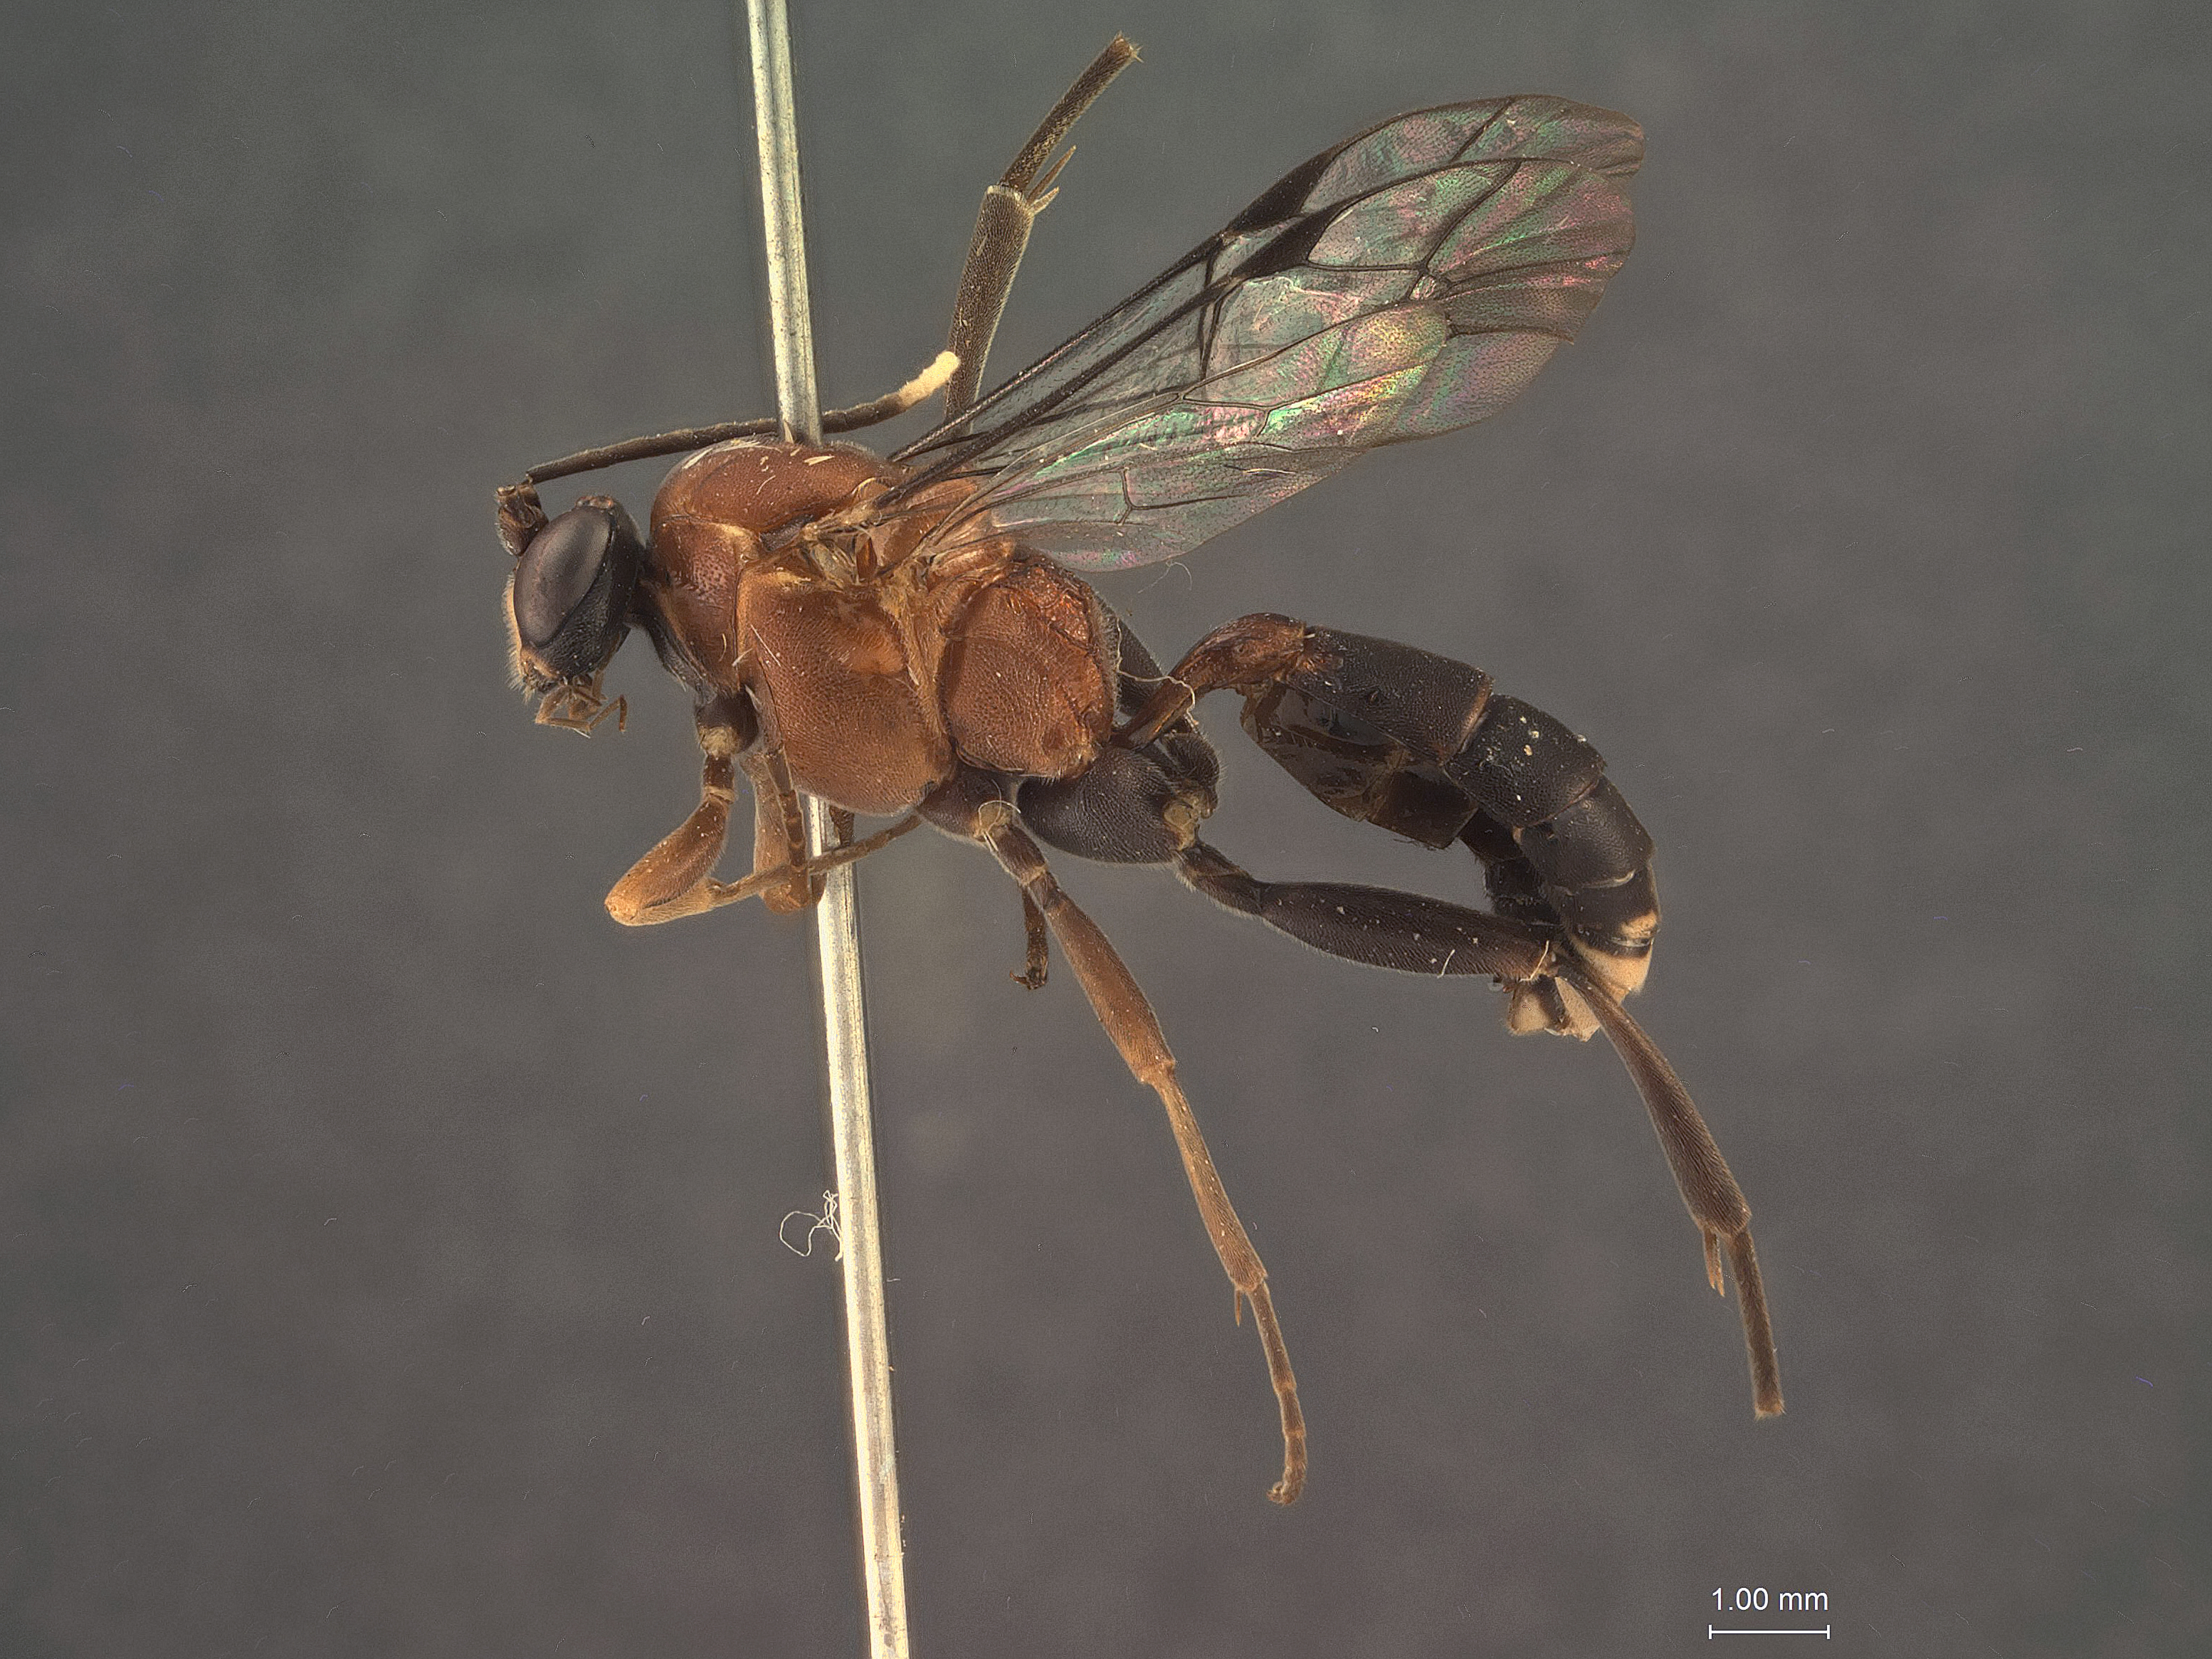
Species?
Rhadinadontops natalensis
